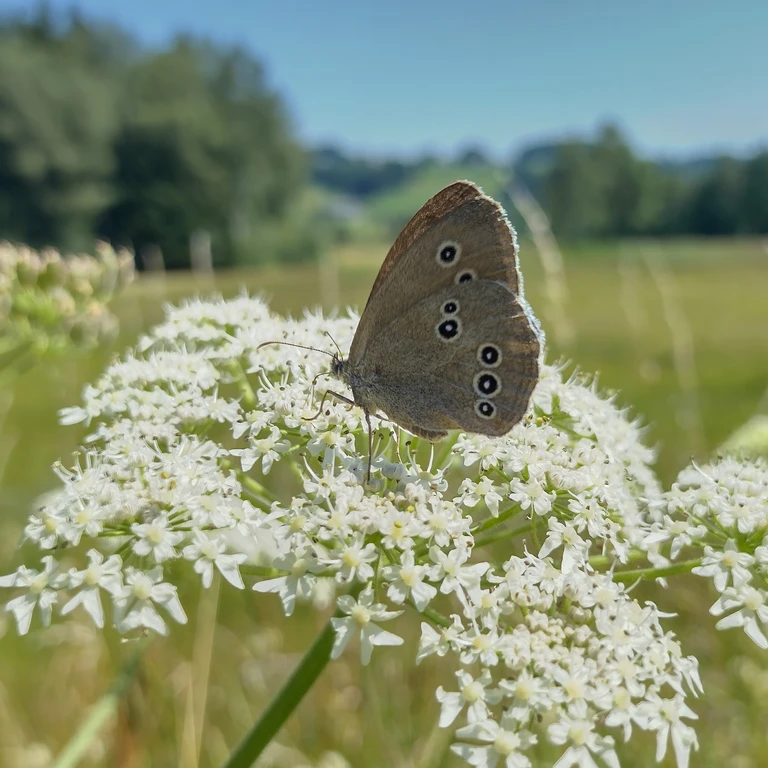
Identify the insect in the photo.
Aphantopus hyperantus
